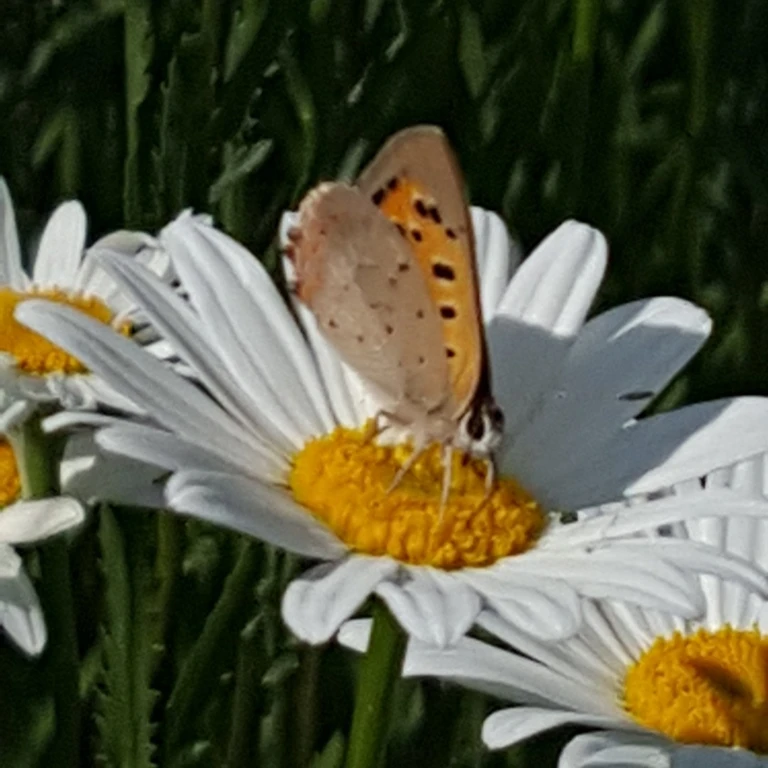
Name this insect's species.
Lycaena phlaeas
